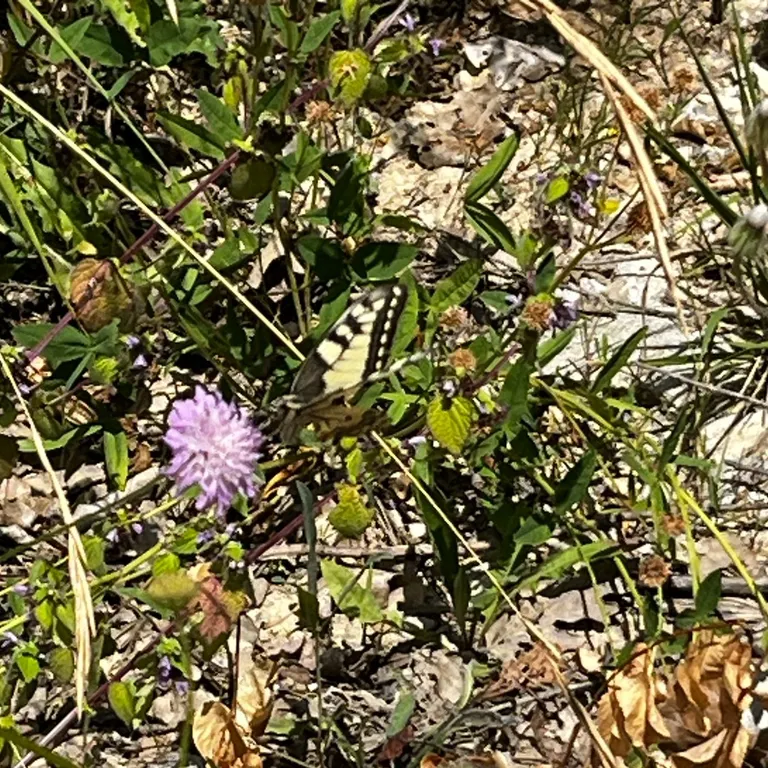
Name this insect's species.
Papilio machaon
